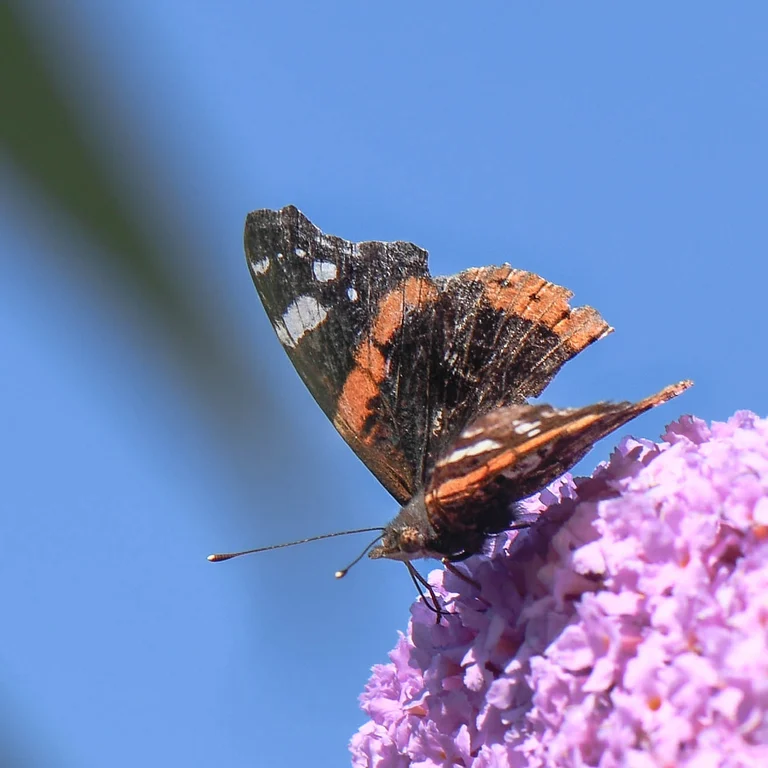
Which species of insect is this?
Vanessa atalanta
